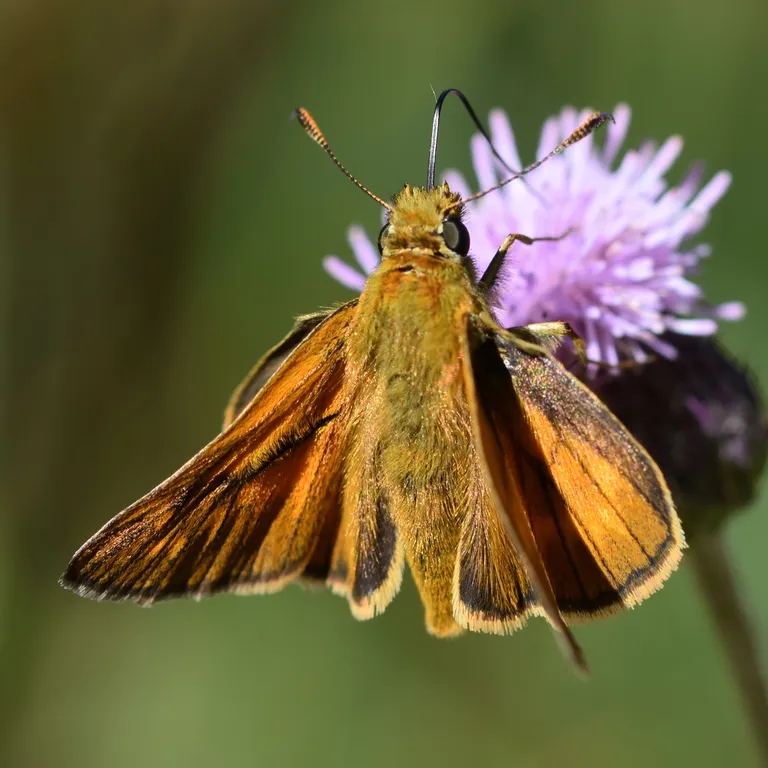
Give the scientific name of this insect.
Ochlodes sylvanus (also Ochlodes venata)
